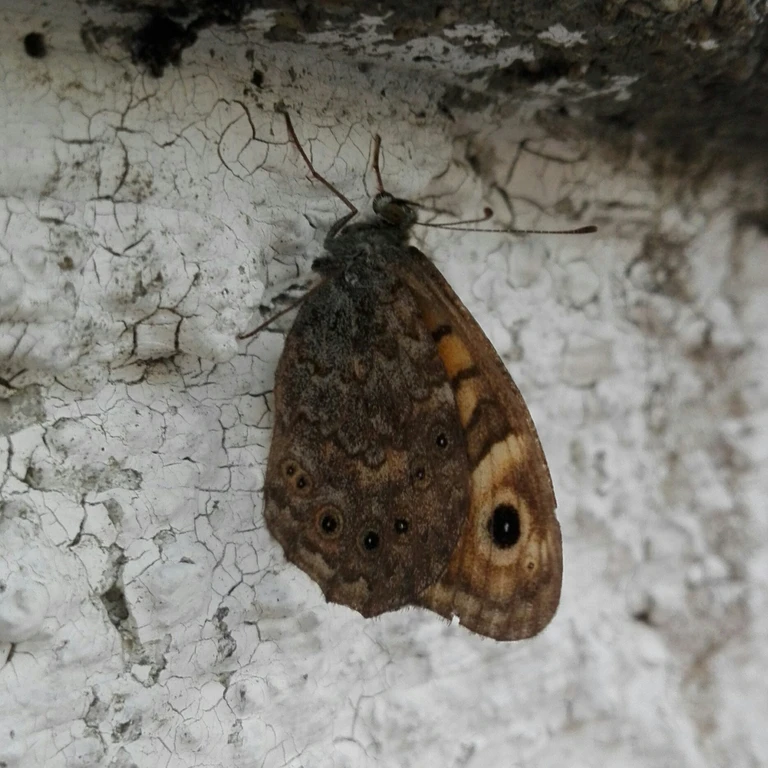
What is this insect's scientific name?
Lasiommata megera (also Pararge megera)
